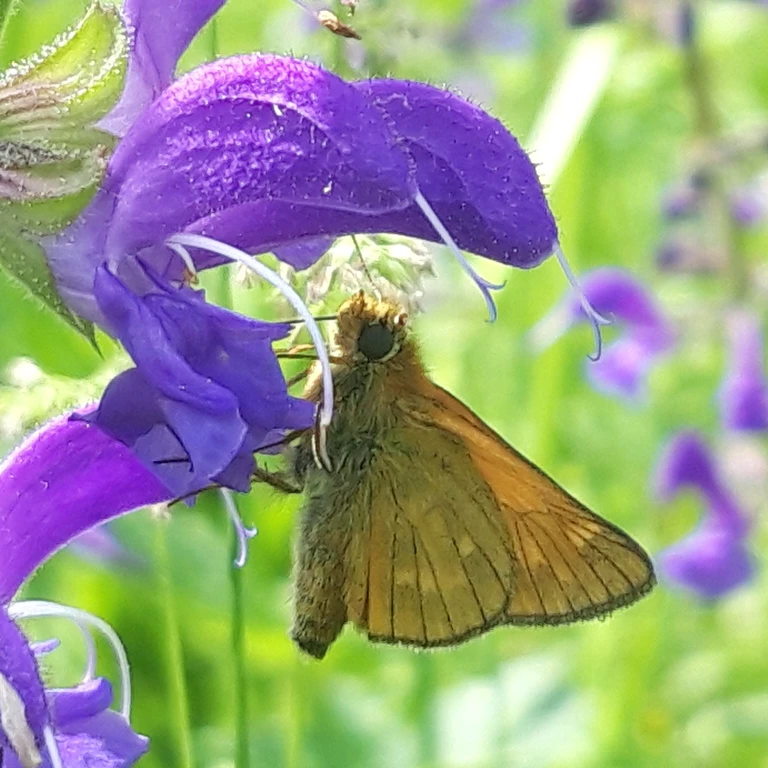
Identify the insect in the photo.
Ochlodes sylvanus (also Ochlodes venata)
